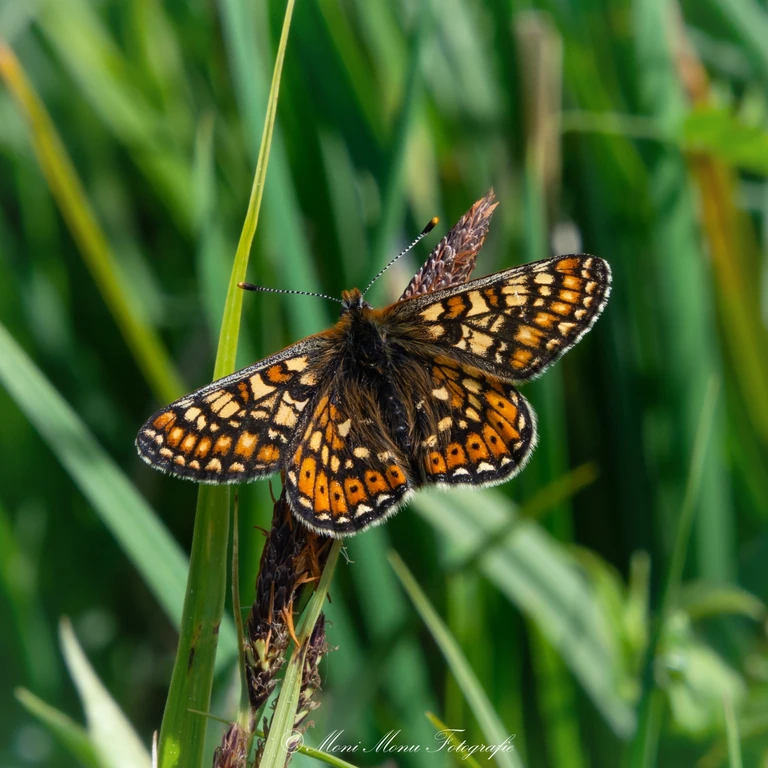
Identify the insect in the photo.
Euphydryas aurinia
